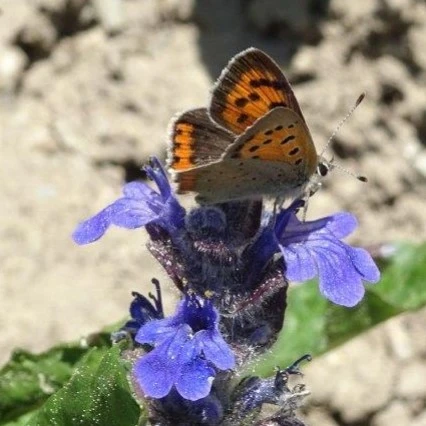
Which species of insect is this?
Lycaena phlaeas
